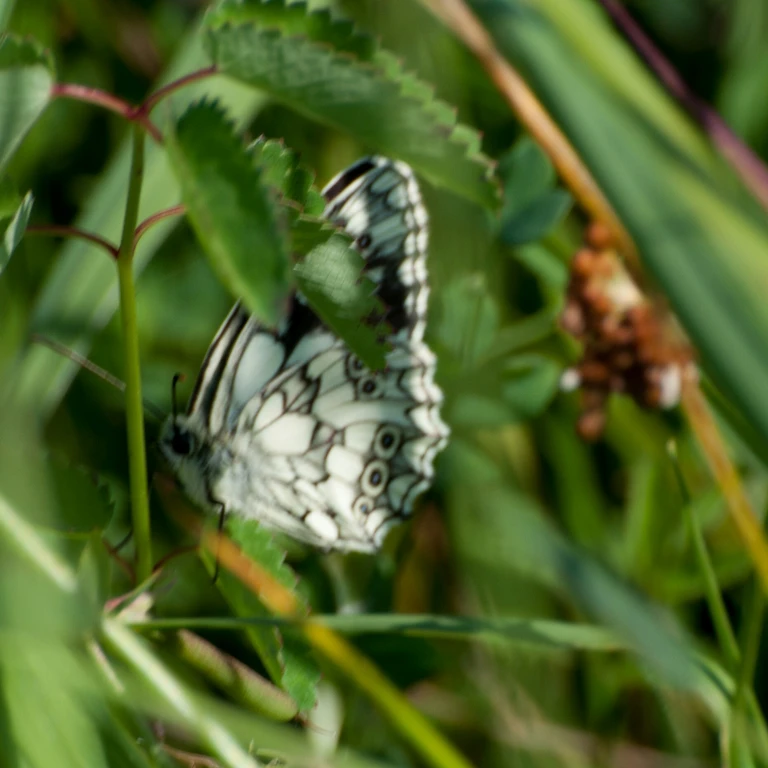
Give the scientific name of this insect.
Melanargia galathea
